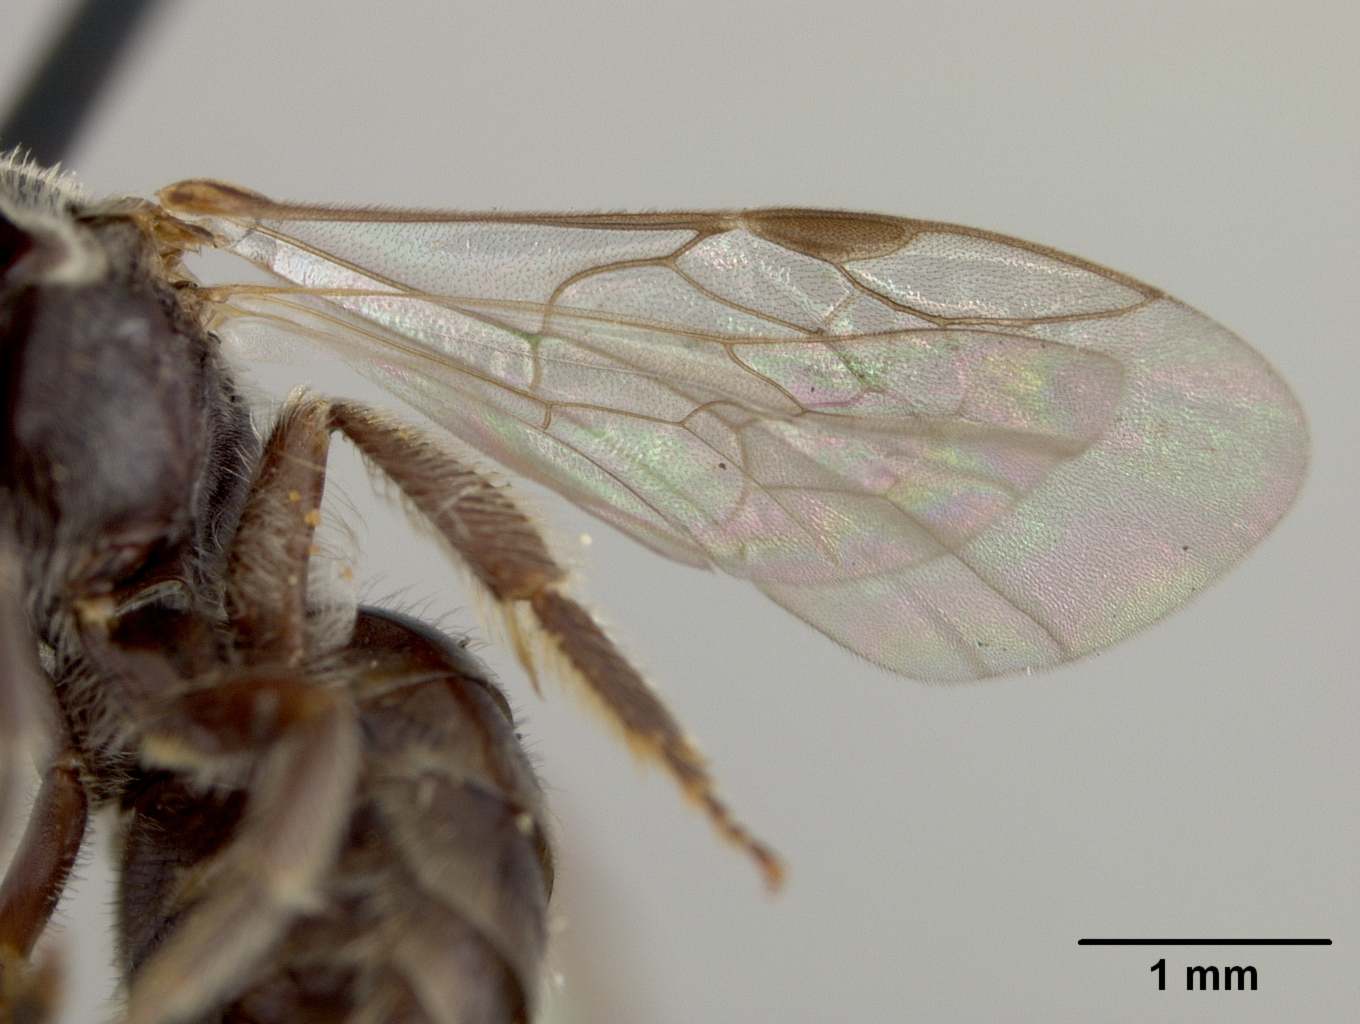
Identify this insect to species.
Halictus suprafulgens
